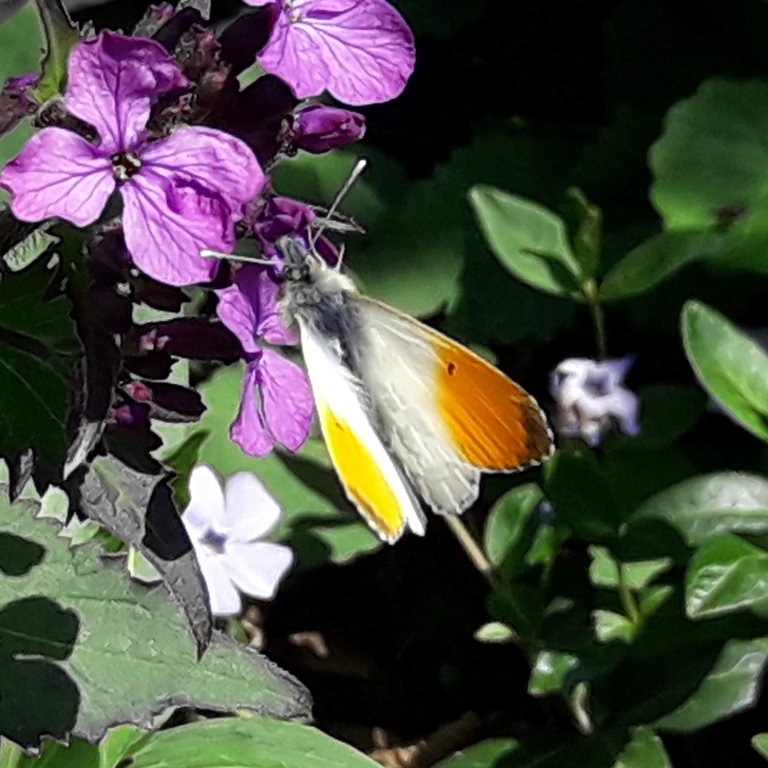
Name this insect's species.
Anthocharis cardamines
